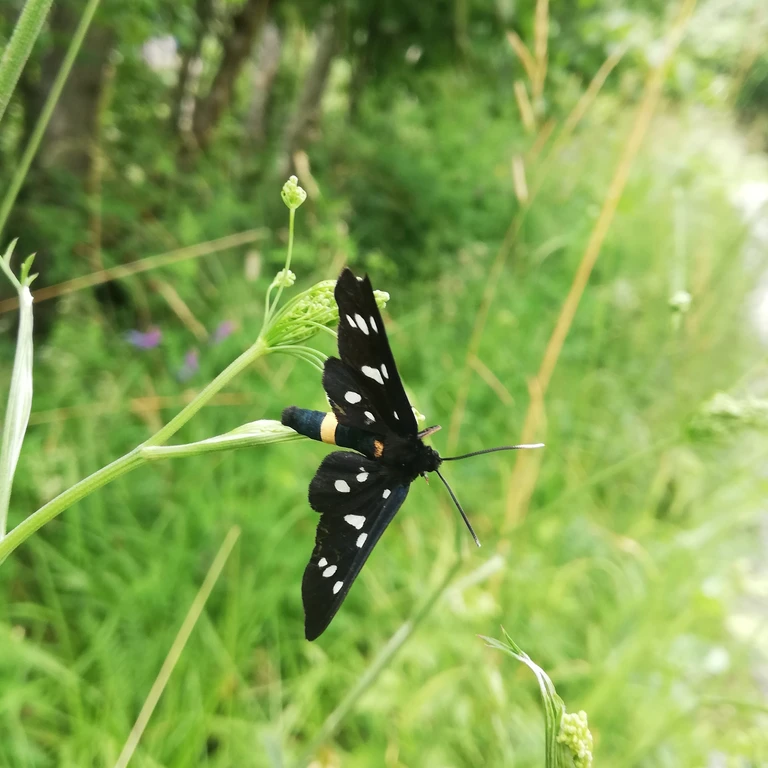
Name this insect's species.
Amata phegea
